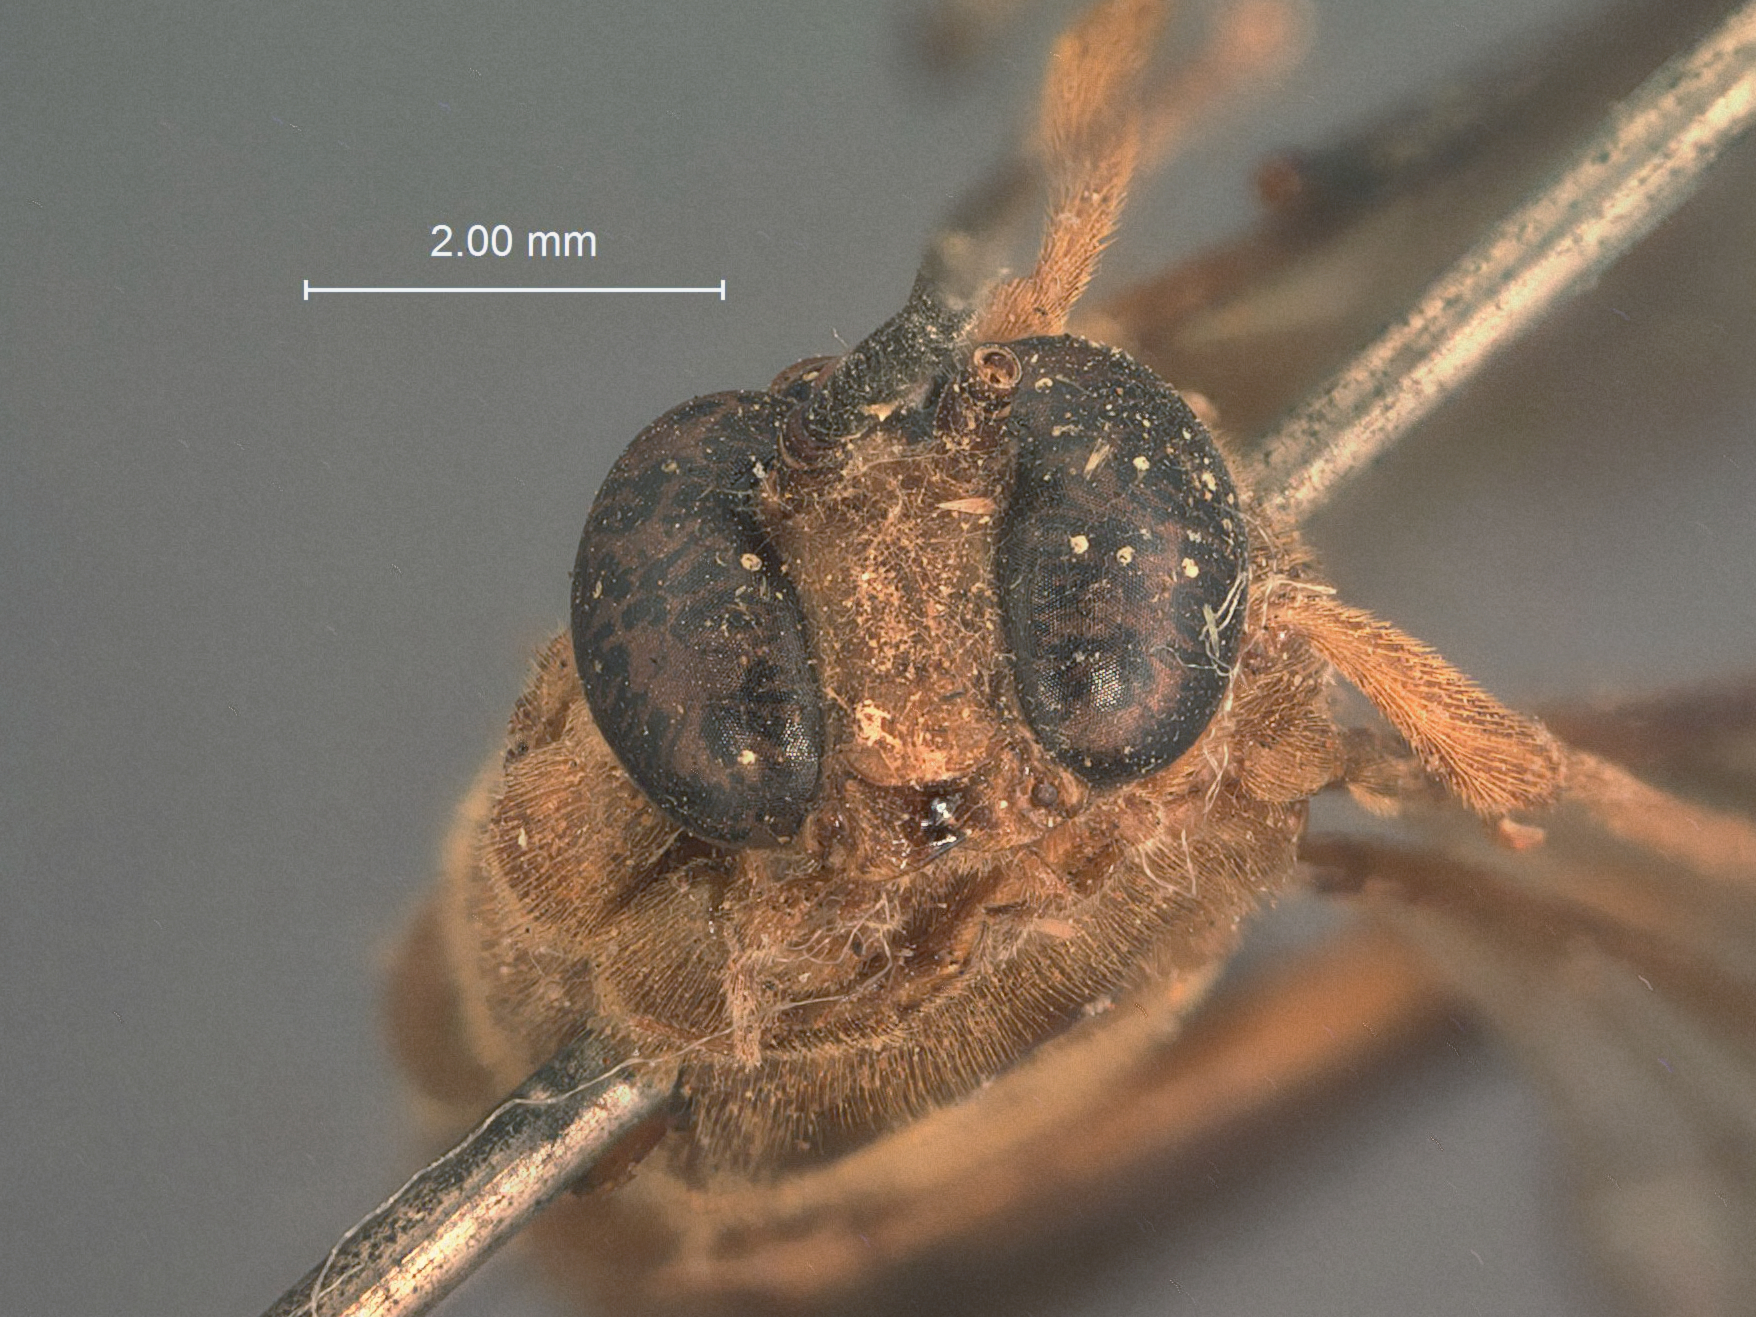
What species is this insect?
Athyreodon thoracicus
